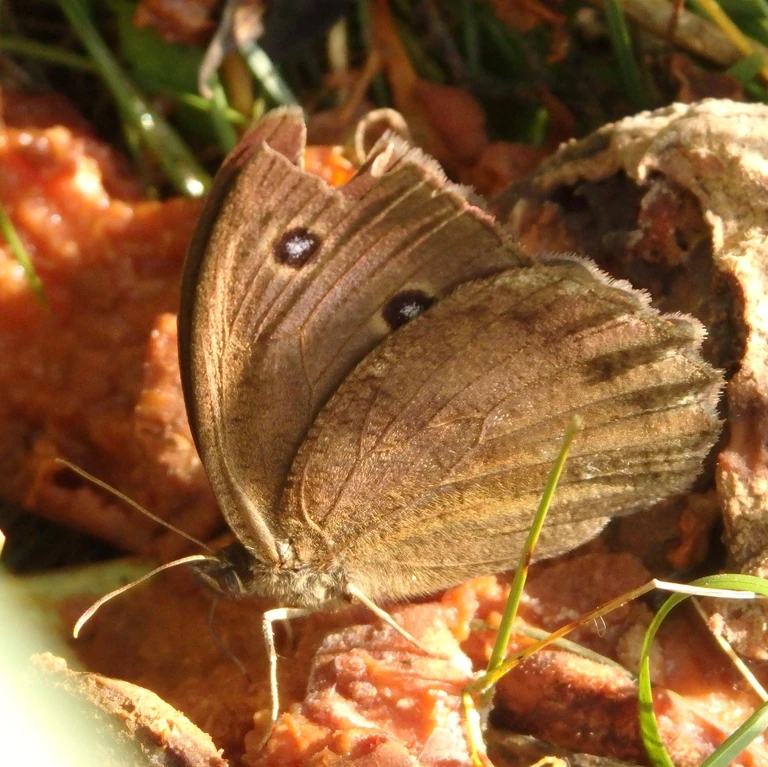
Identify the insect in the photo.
Minois dryas
